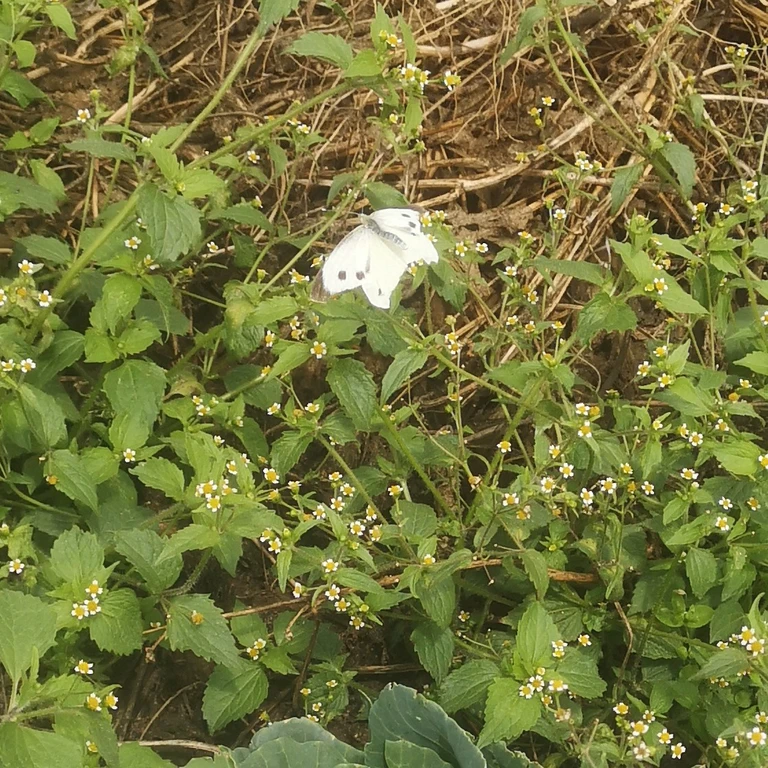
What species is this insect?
Pieris brassicae
